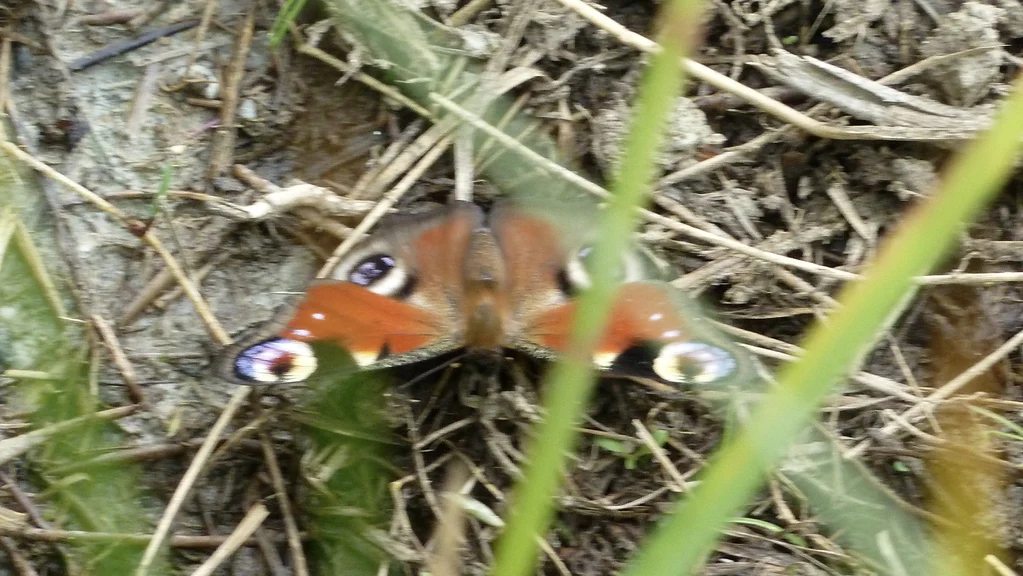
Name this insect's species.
Aglais io
